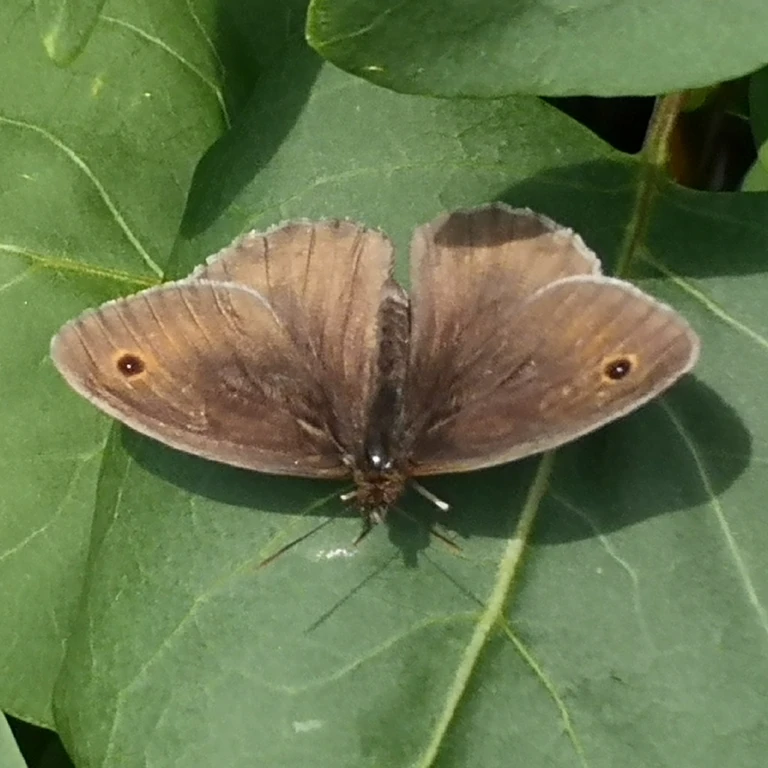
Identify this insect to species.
Maniola jurtina
